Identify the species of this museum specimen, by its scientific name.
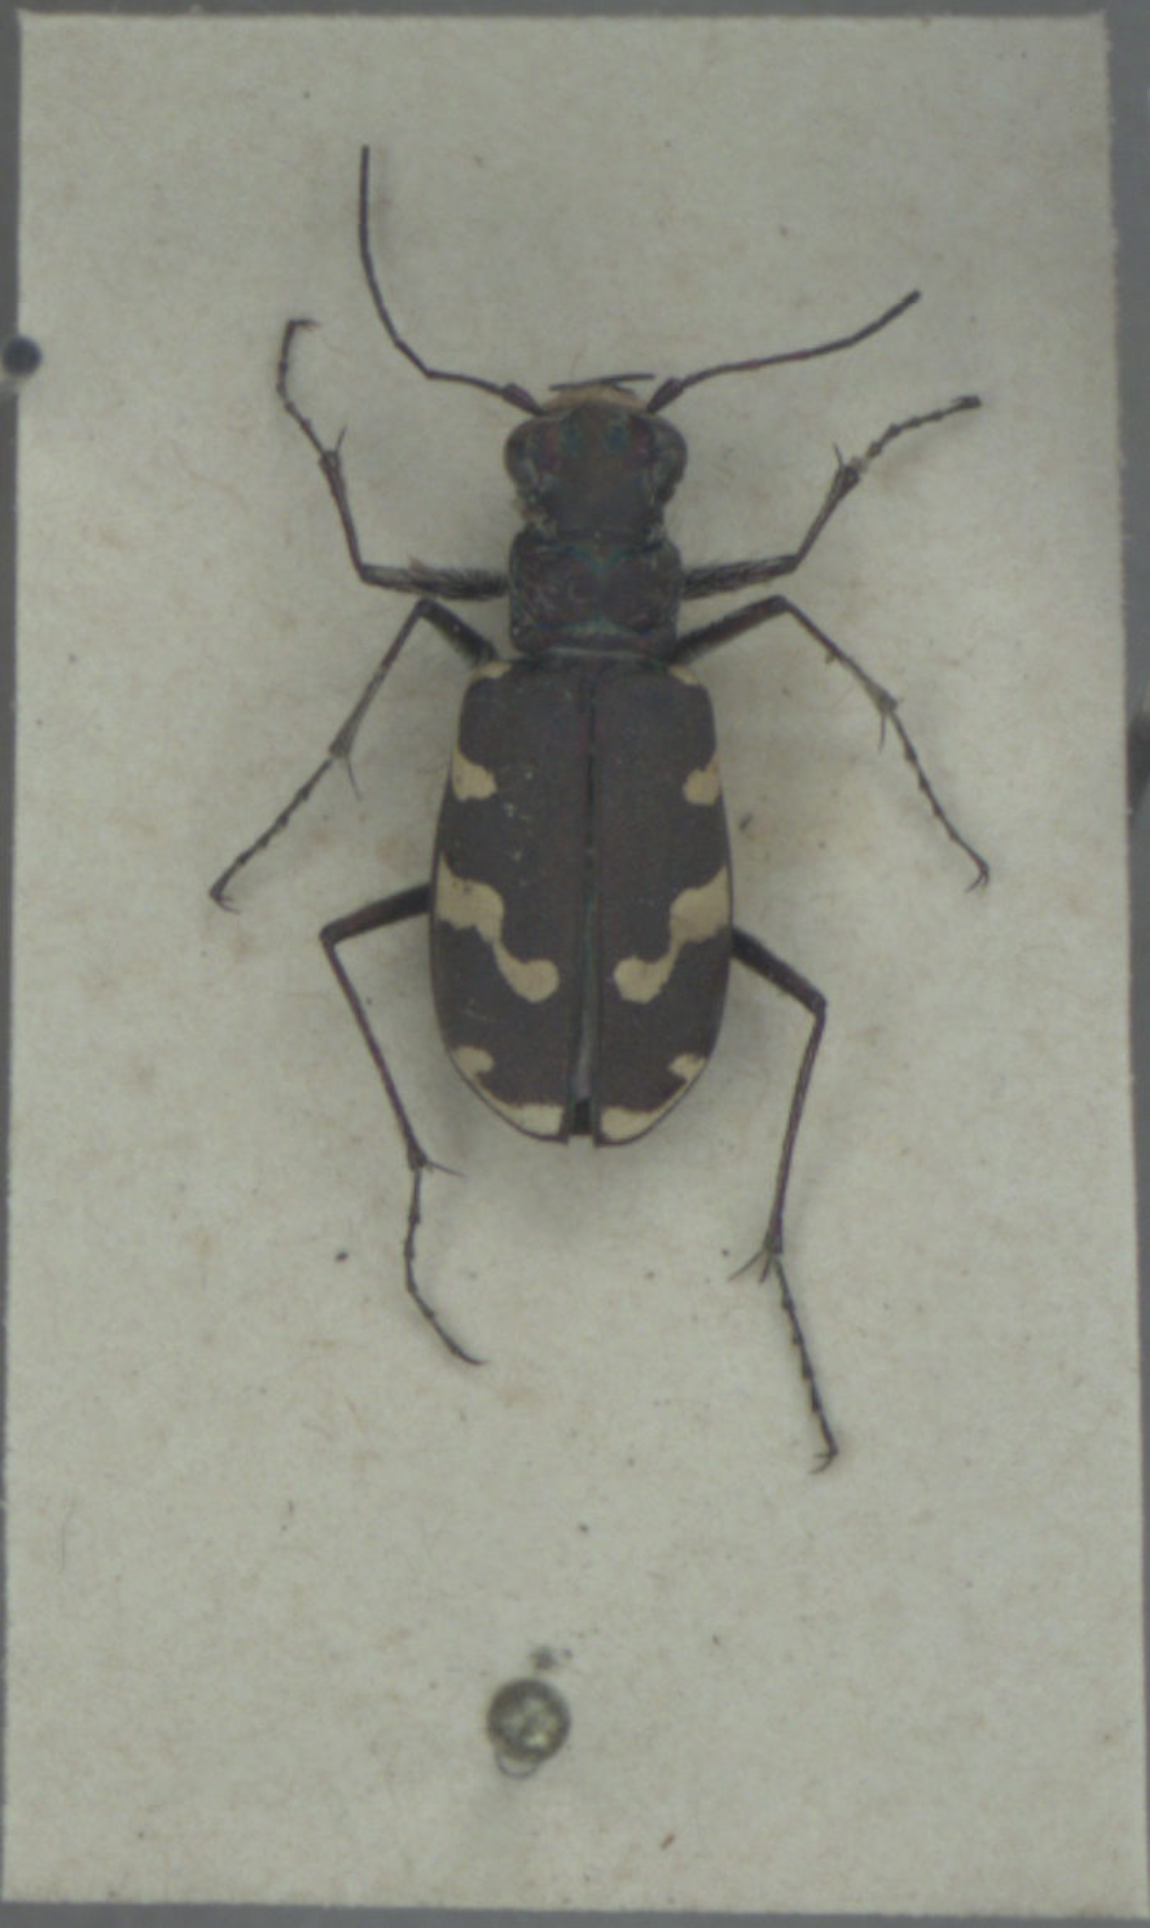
Cicindela maritima
